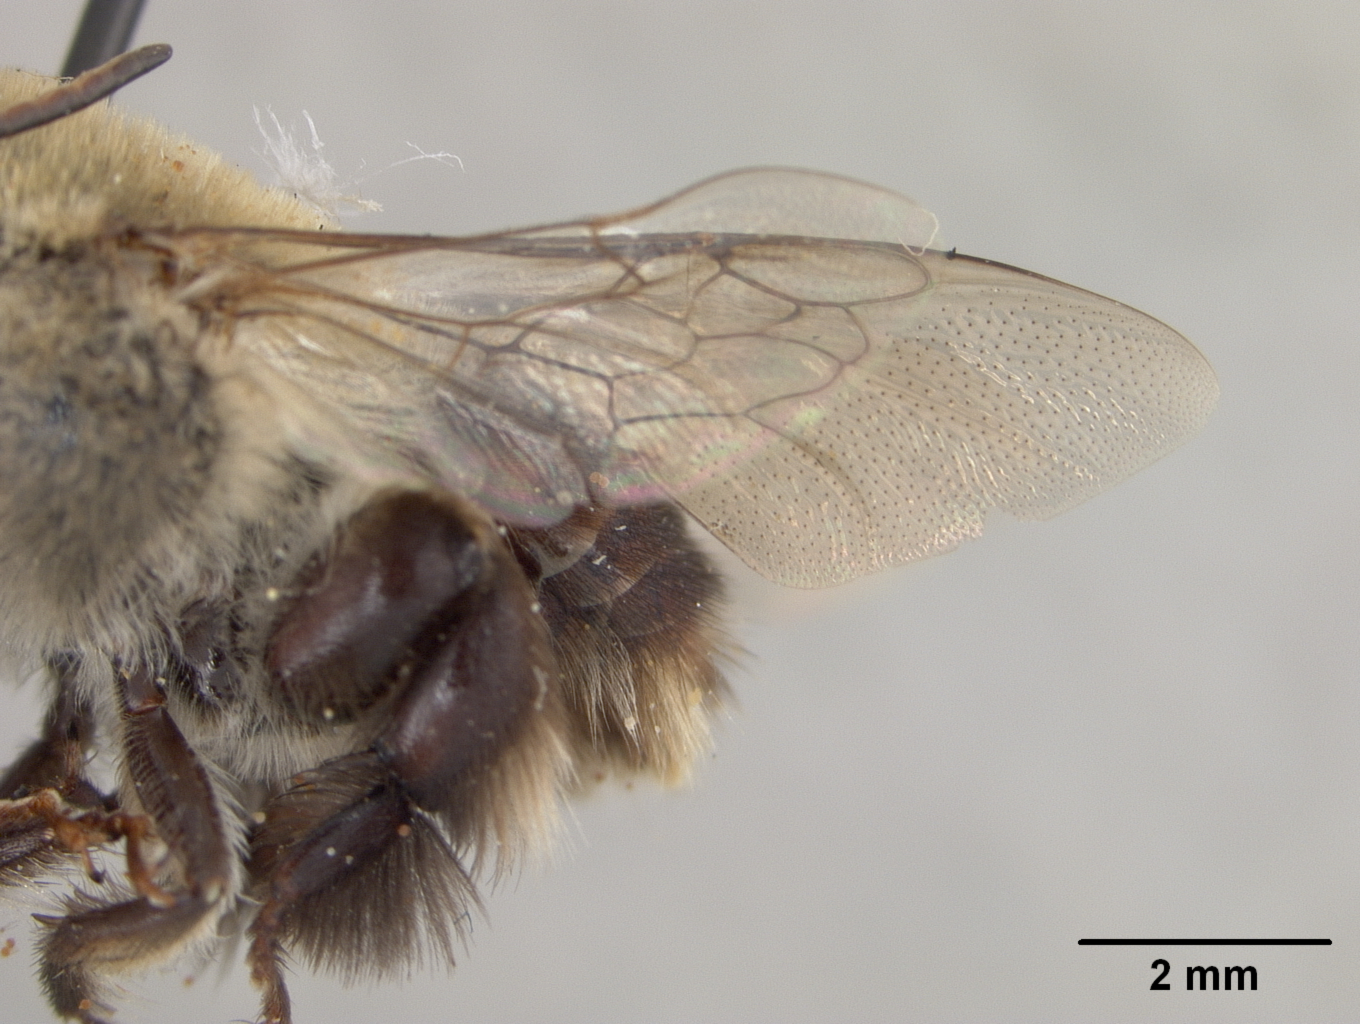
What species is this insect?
Centris rhododelpha
